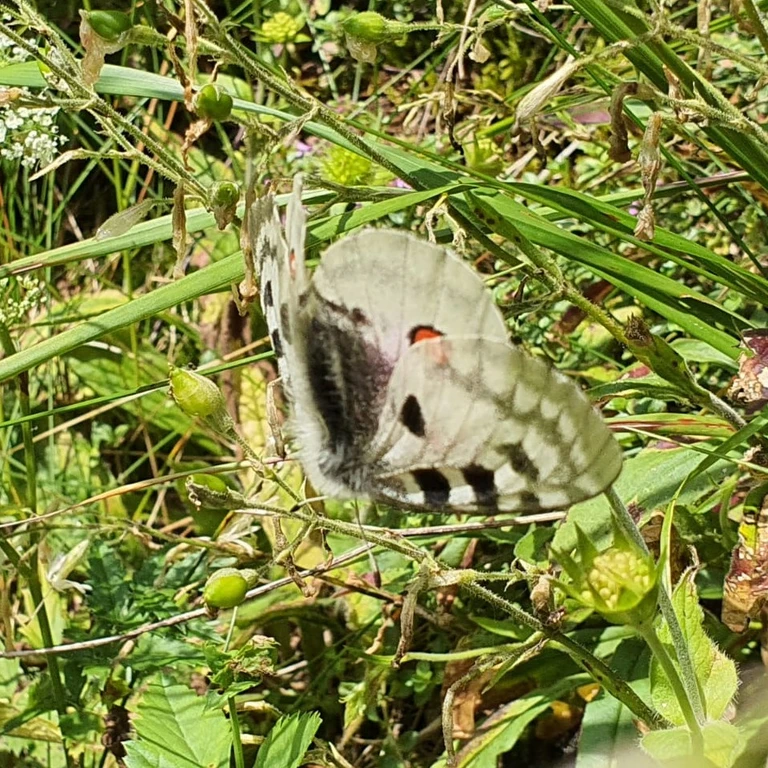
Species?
Parnassius apollo
